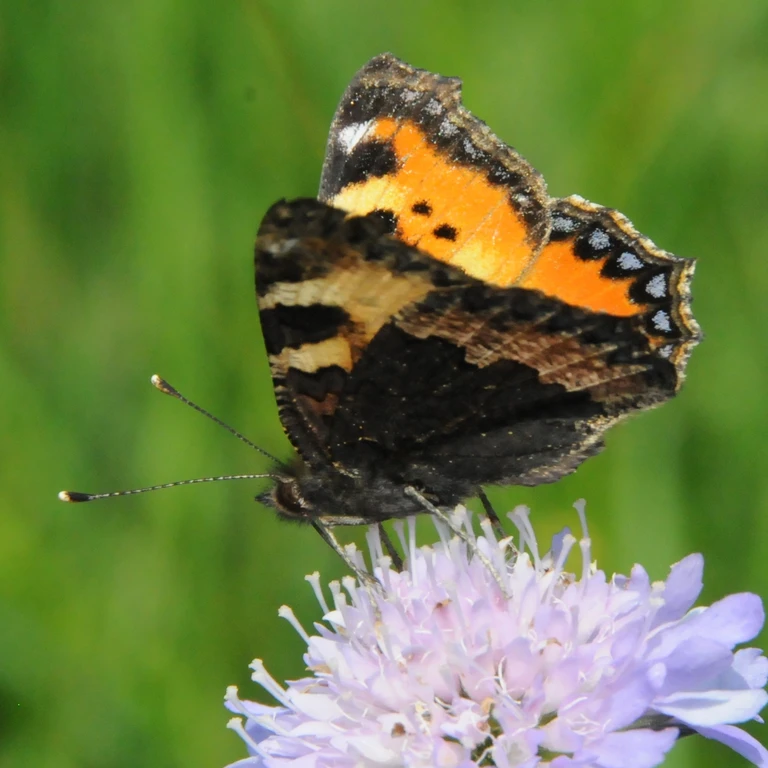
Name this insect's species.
Aglais urticae
